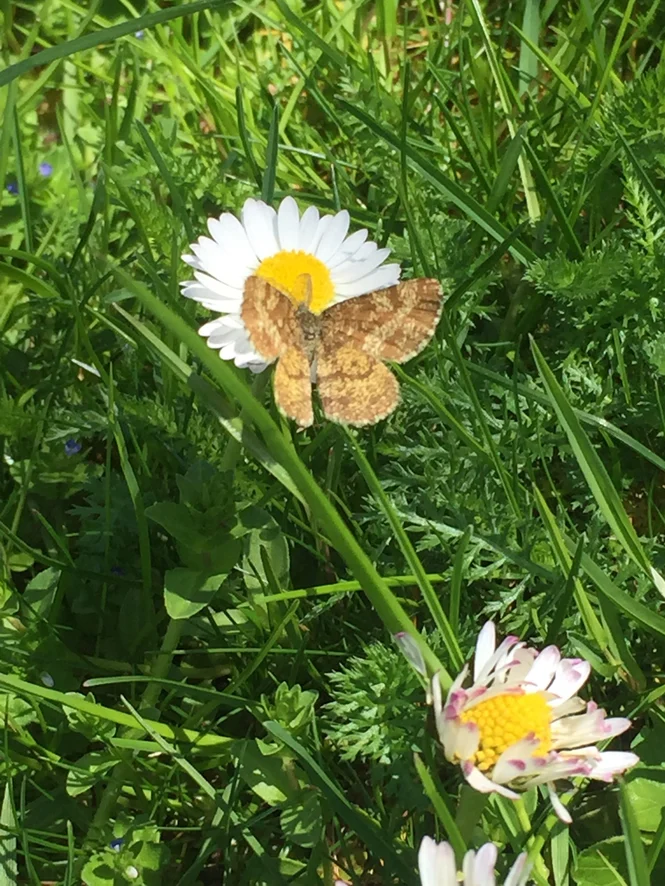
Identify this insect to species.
Ematurga atomaria
